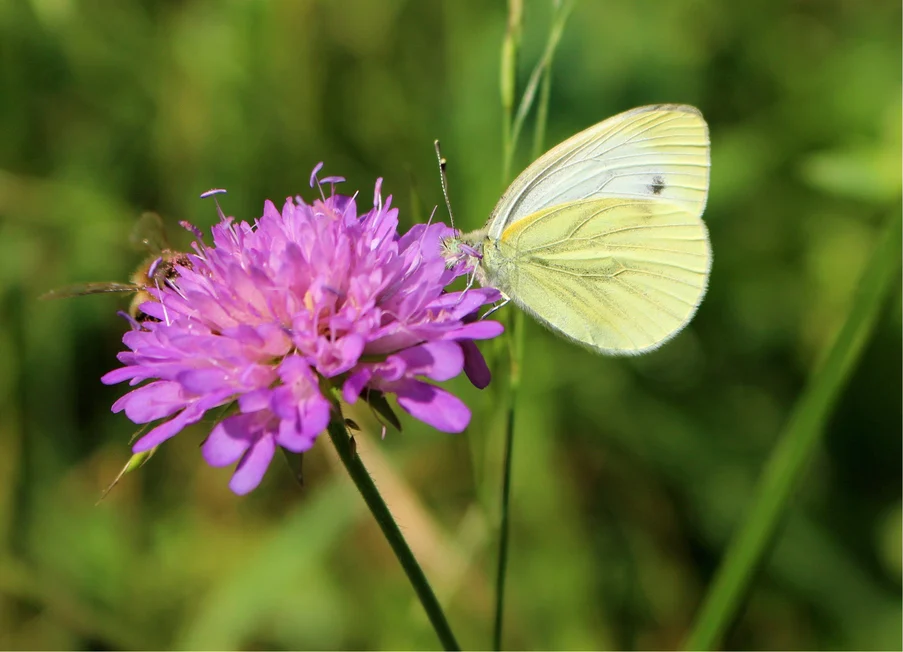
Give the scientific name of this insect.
Pieris napi
